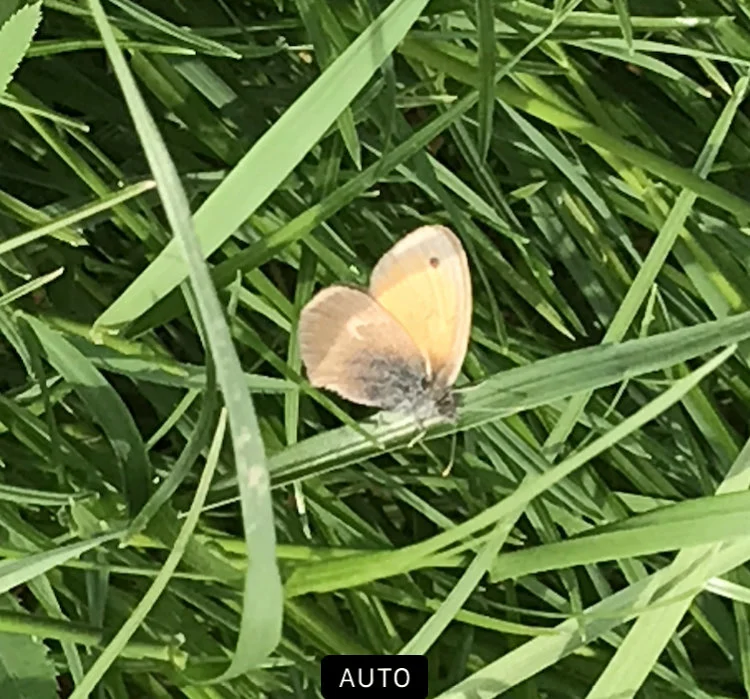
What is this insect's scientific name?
Coenonympha pamphilus
